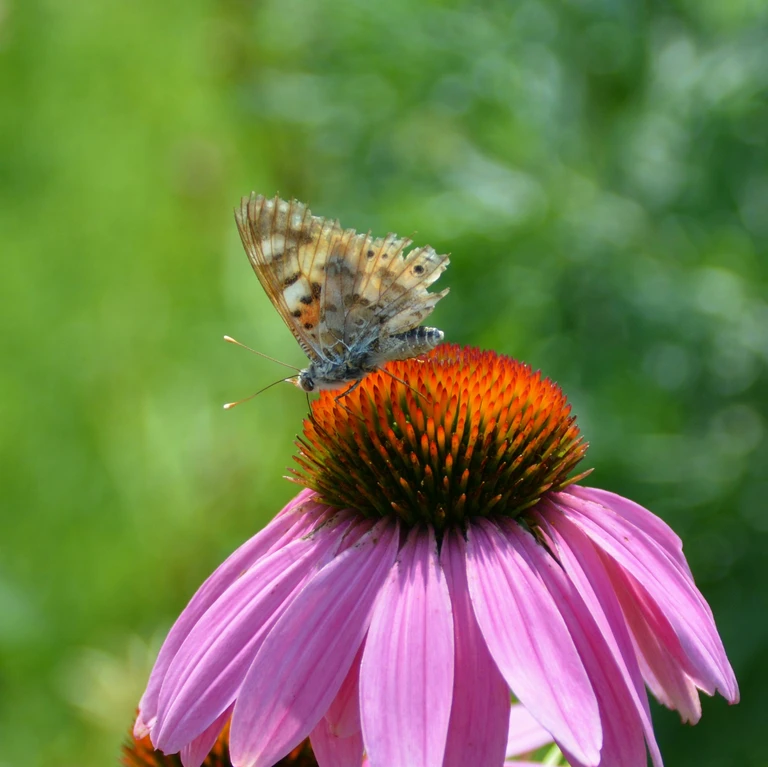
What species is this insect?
Vanessa cardui
